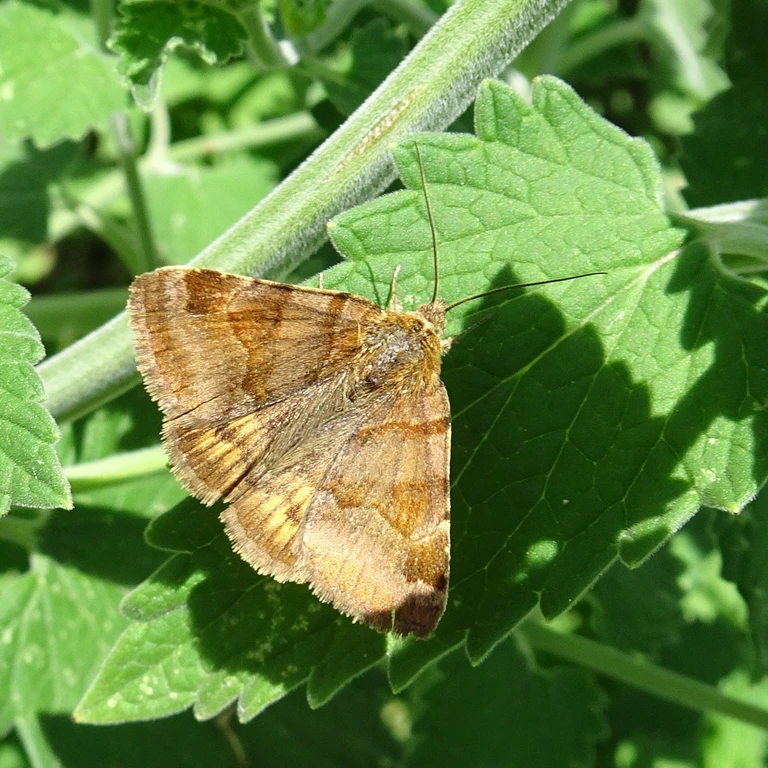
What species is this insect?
Euclidia glyphica
